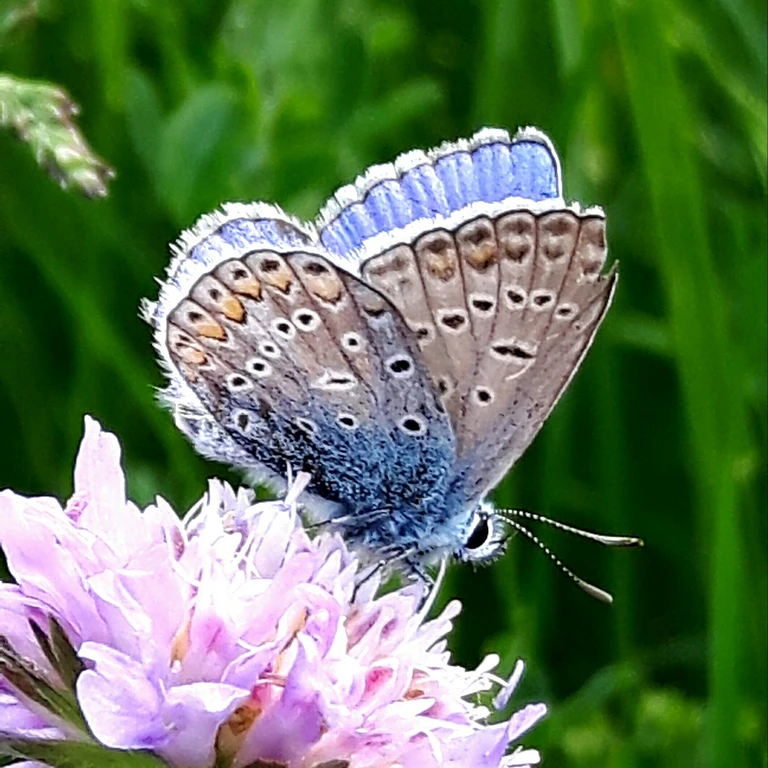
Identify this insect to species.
Polyommatus icarus
